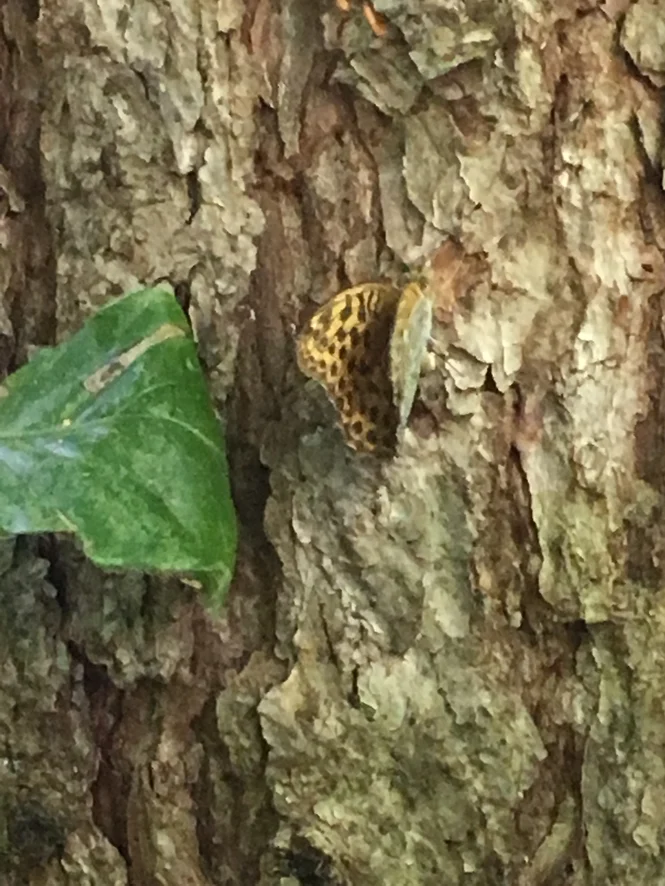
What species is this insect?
Argynnis paphia
